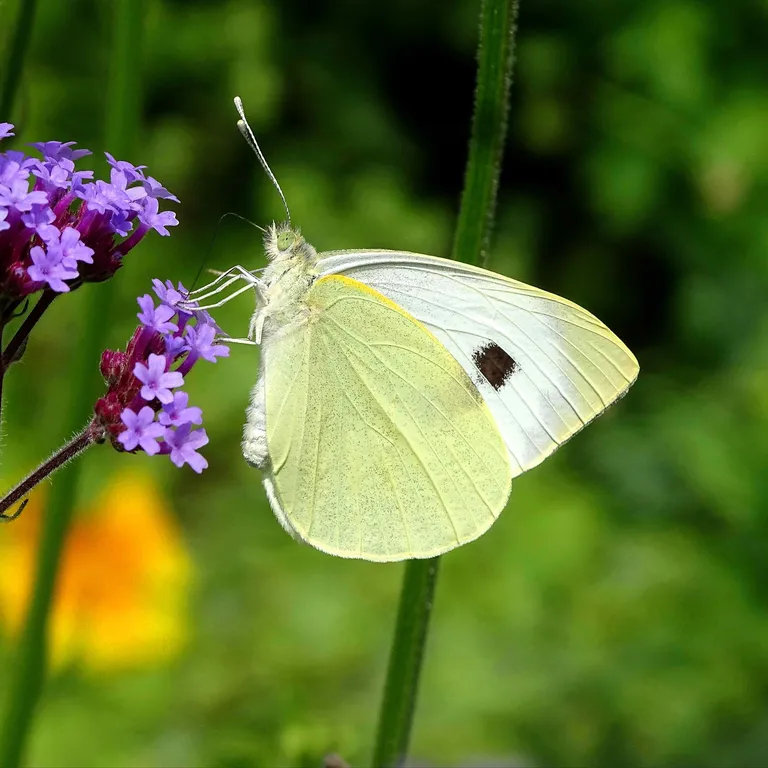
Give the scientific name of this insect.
Pieris brassicae
